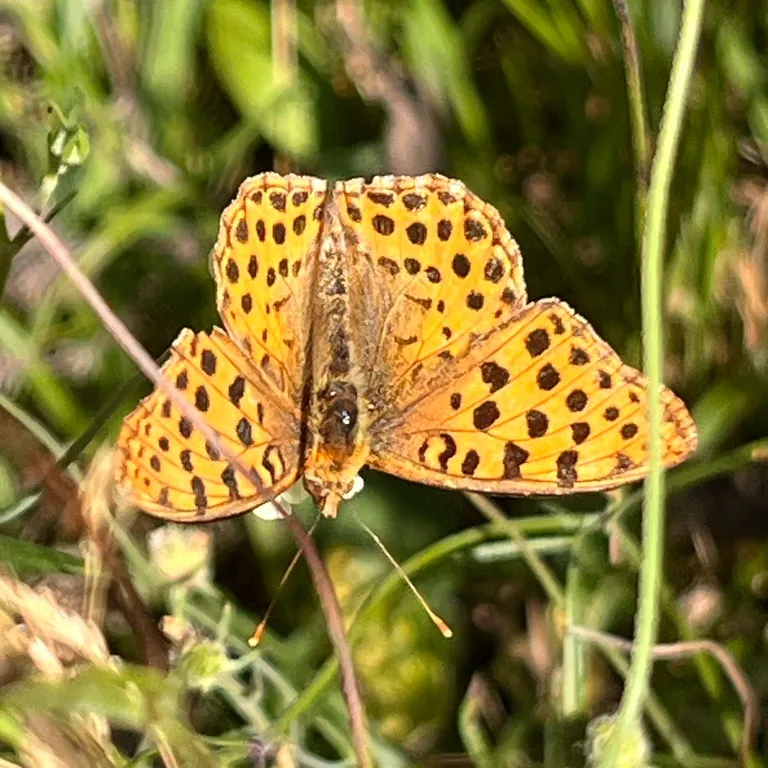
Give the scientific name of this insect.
Issoria lathonia
